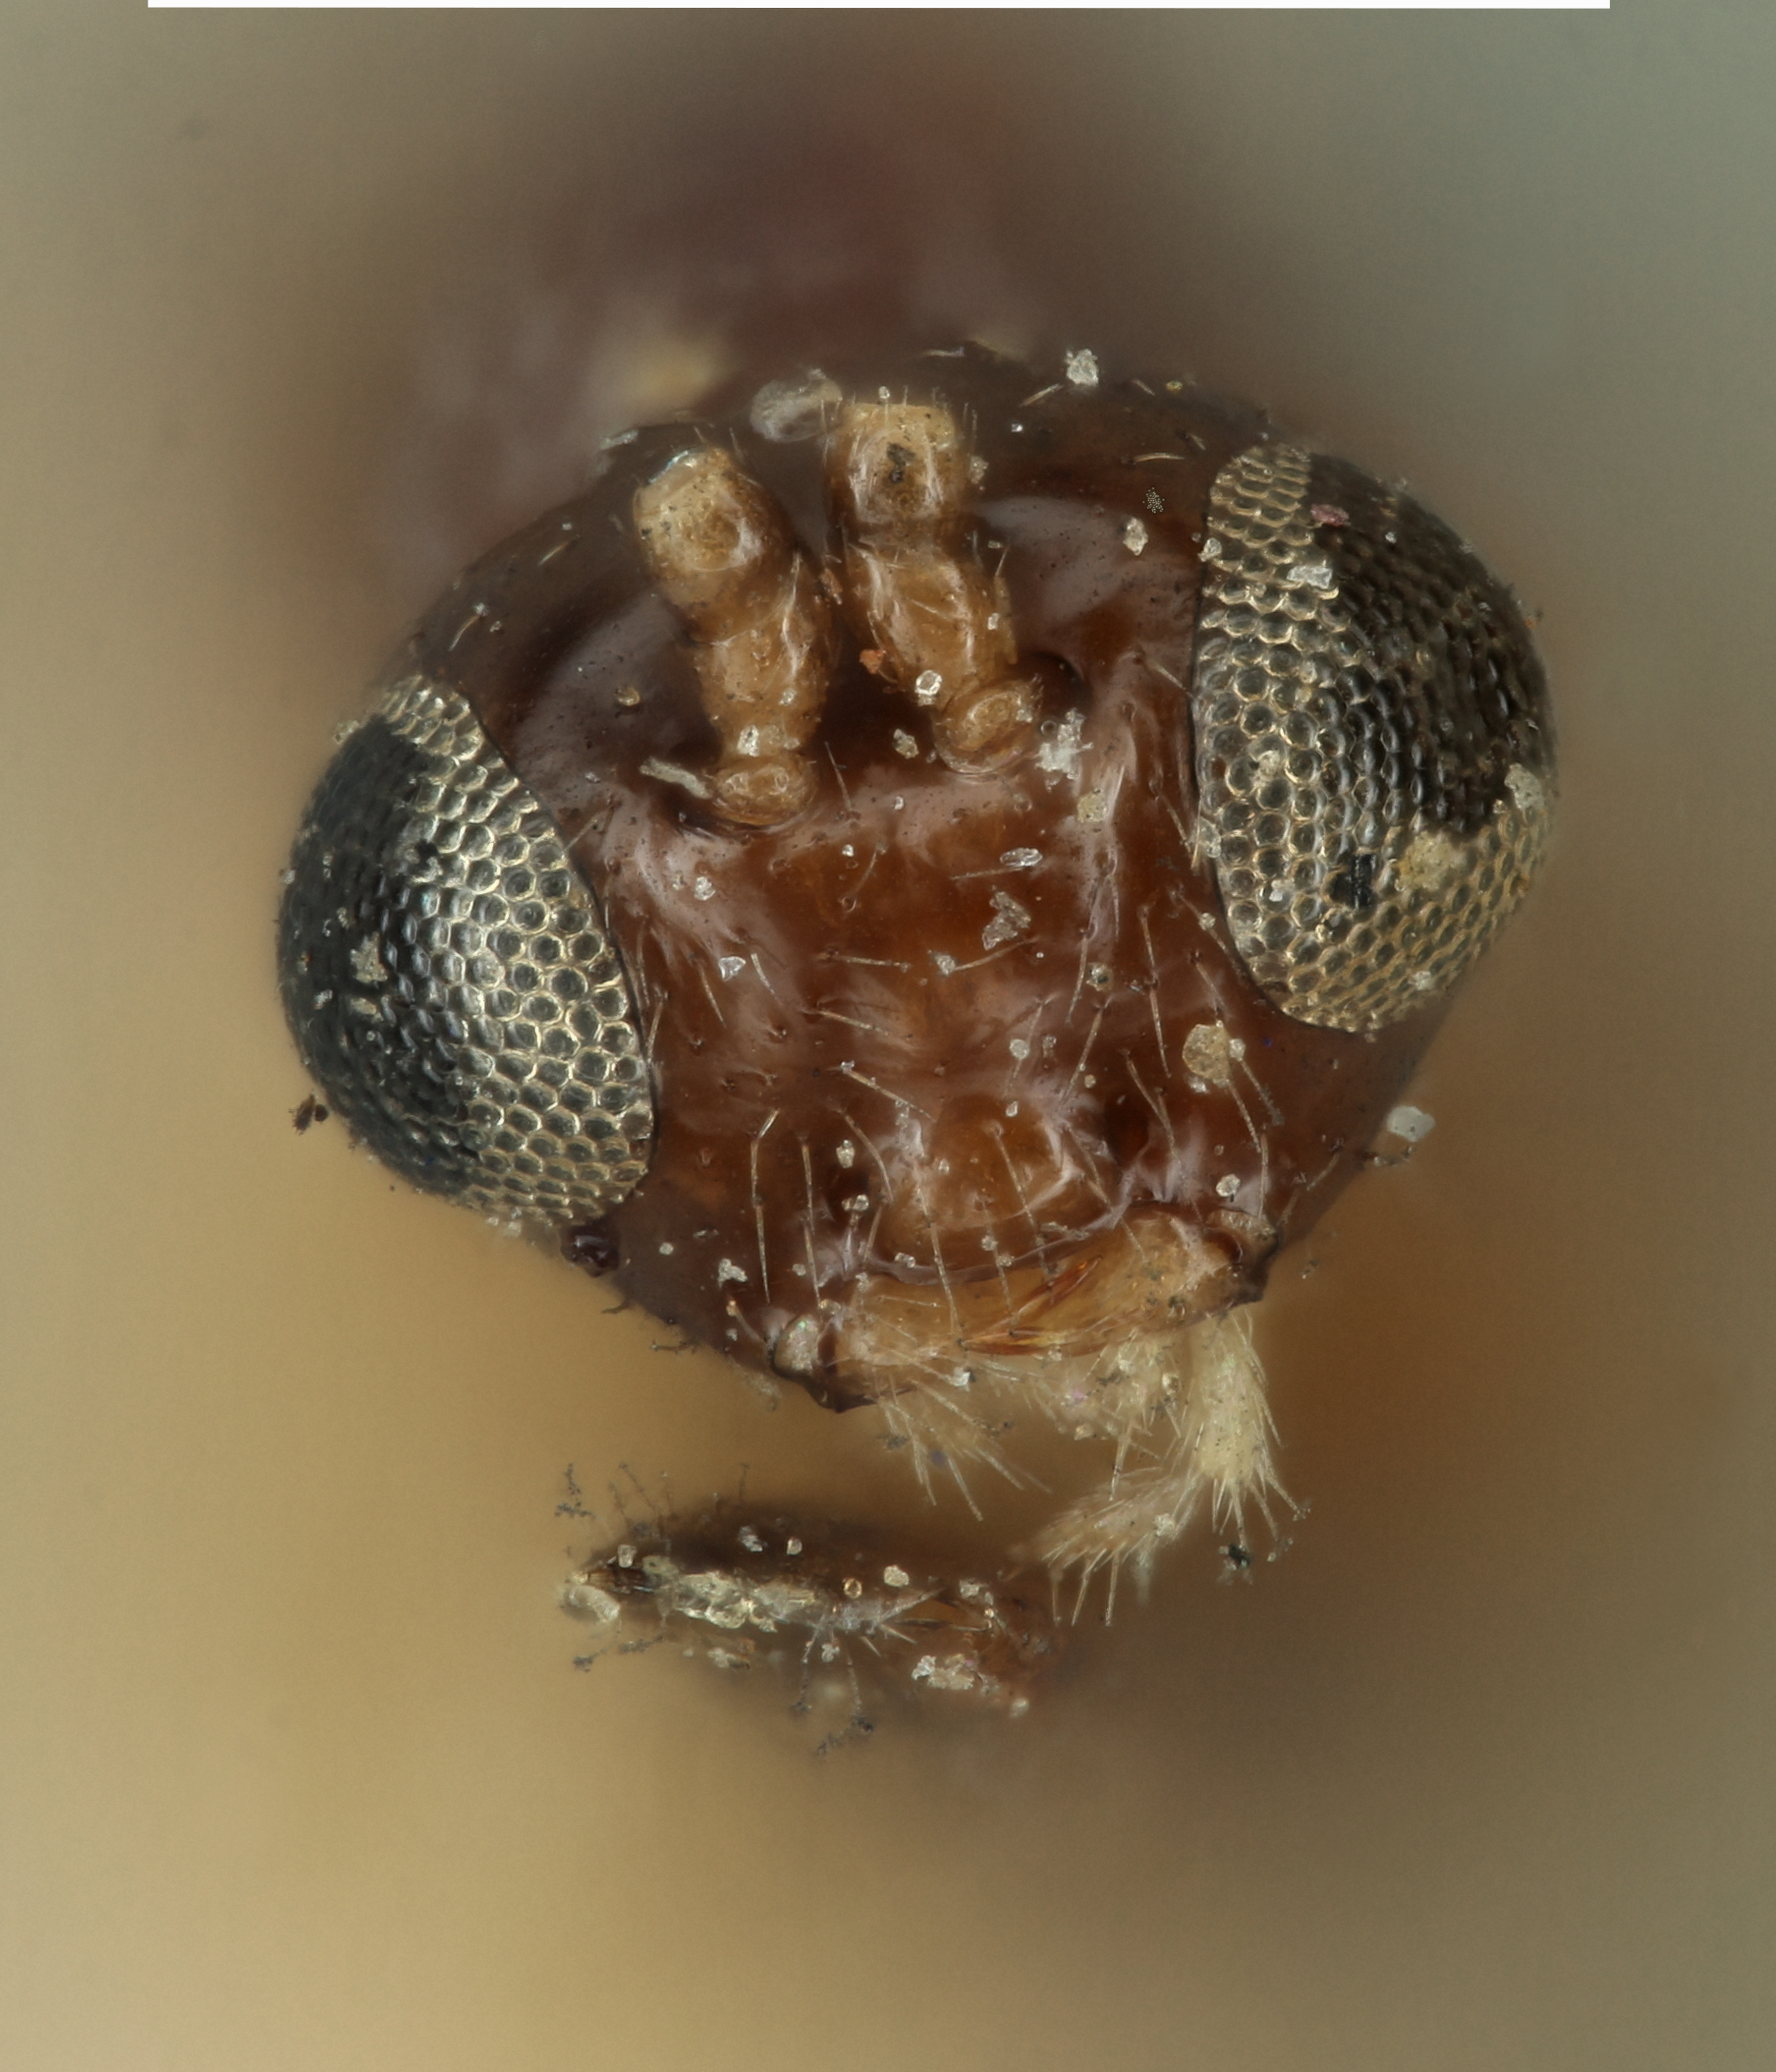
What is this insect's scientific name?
Lysiphlebus baccharaphidis
